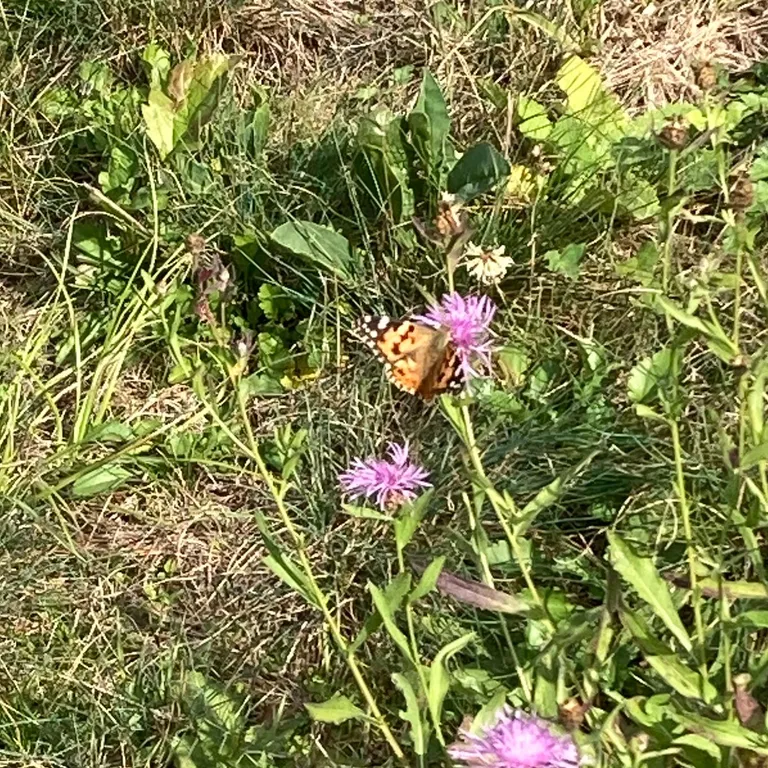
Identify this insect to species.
Vanessa cardui
